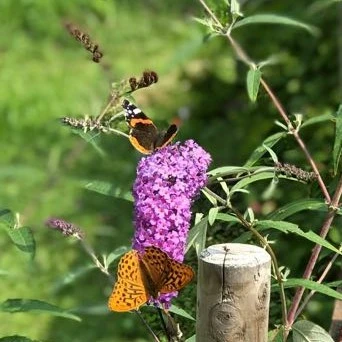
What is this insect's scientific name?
Argynnis paphia
